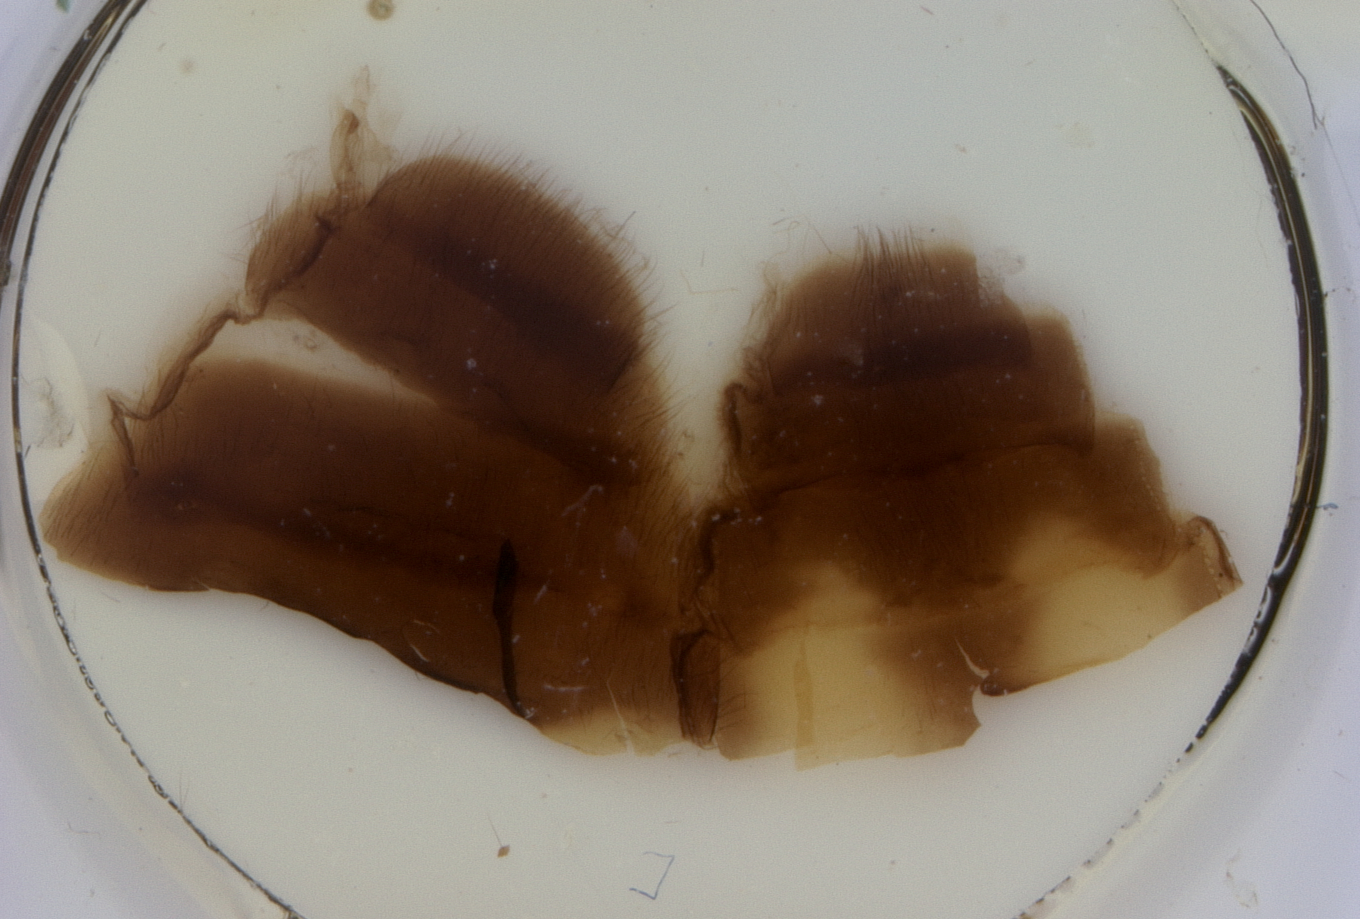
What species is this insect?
Tabanus gracilipalpis (also Tabanus arpadi)
